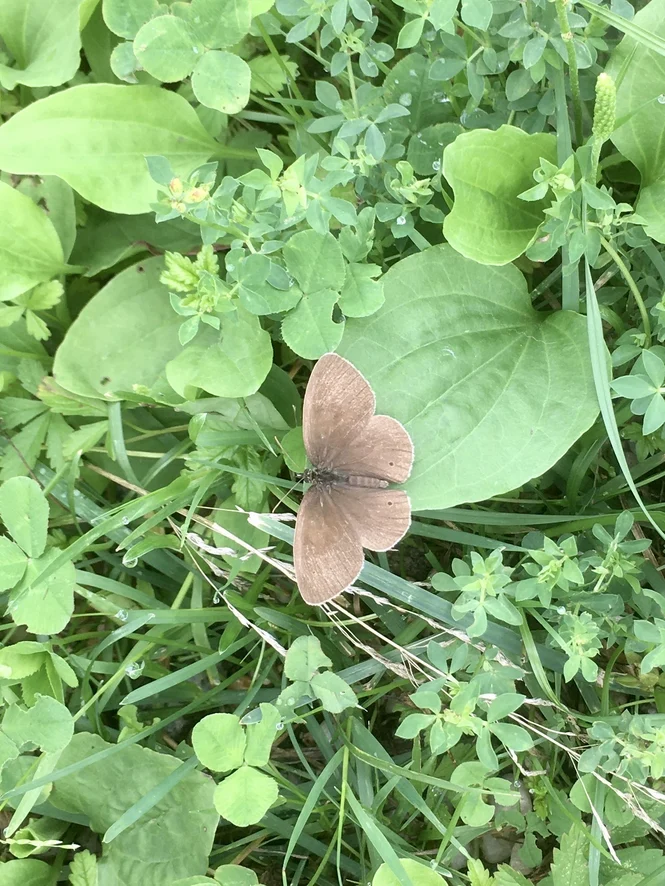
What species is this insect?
Aphantopus hyperantus
